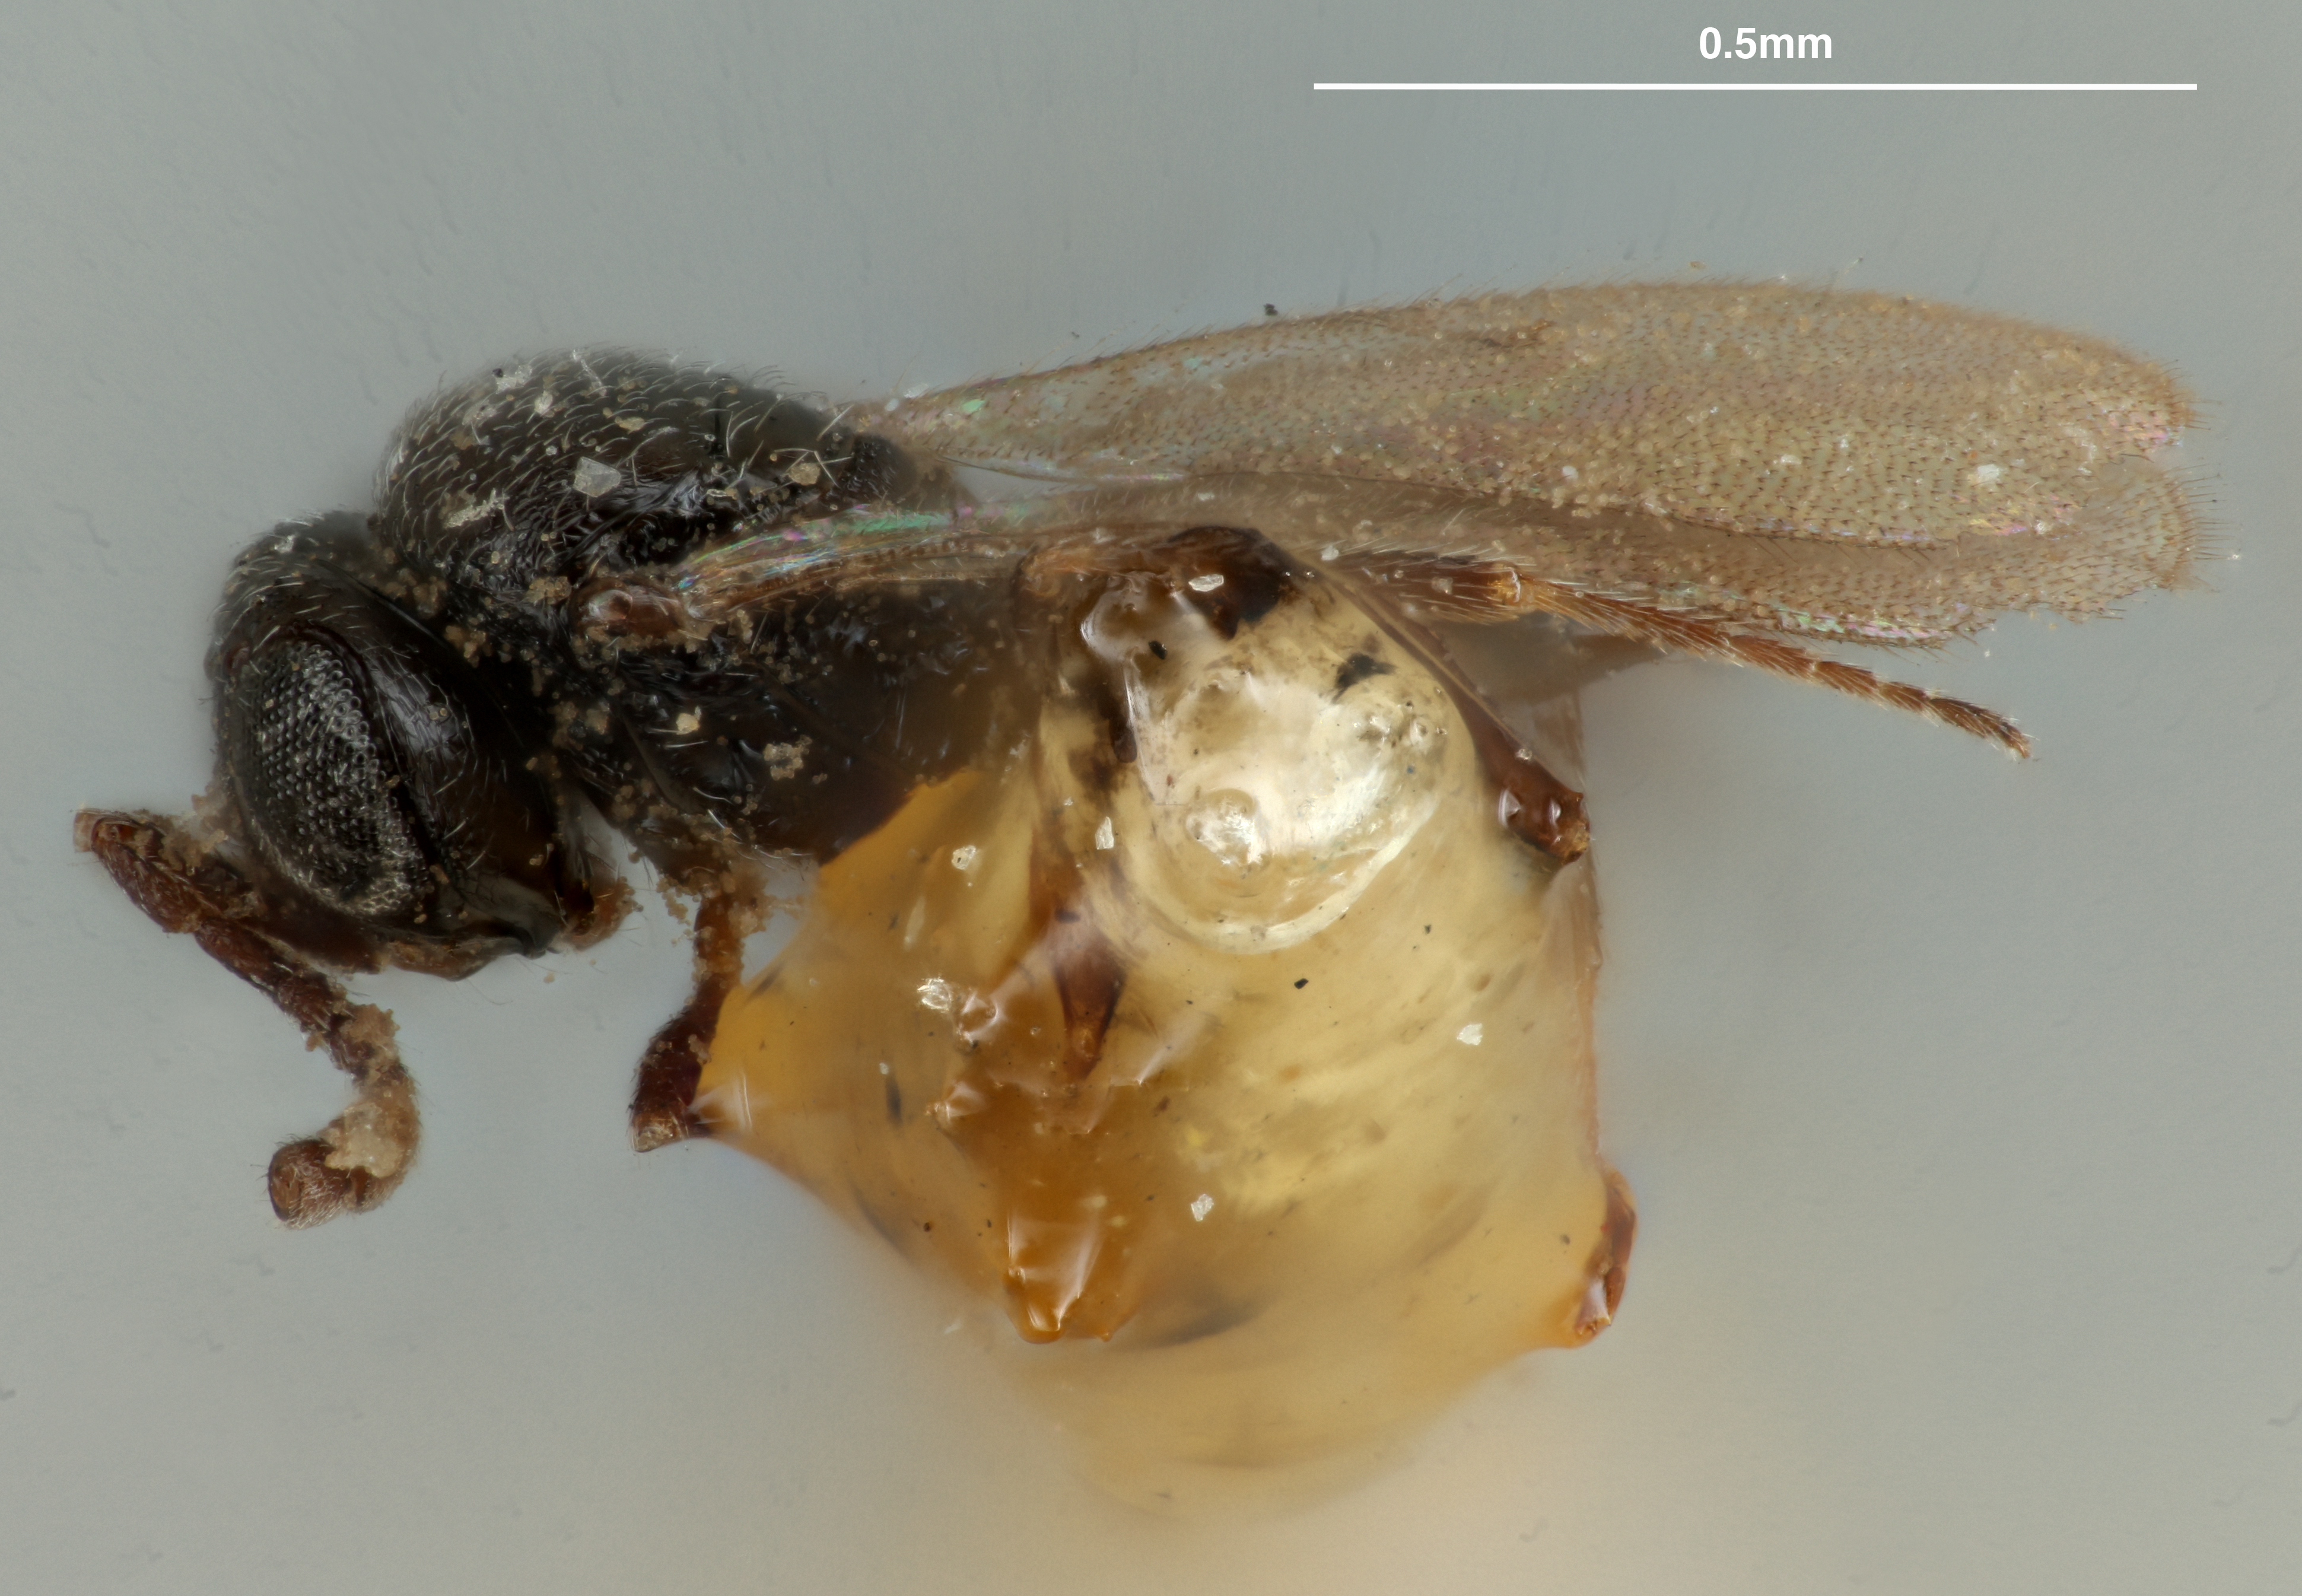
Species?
Telenomus clisiocampae
